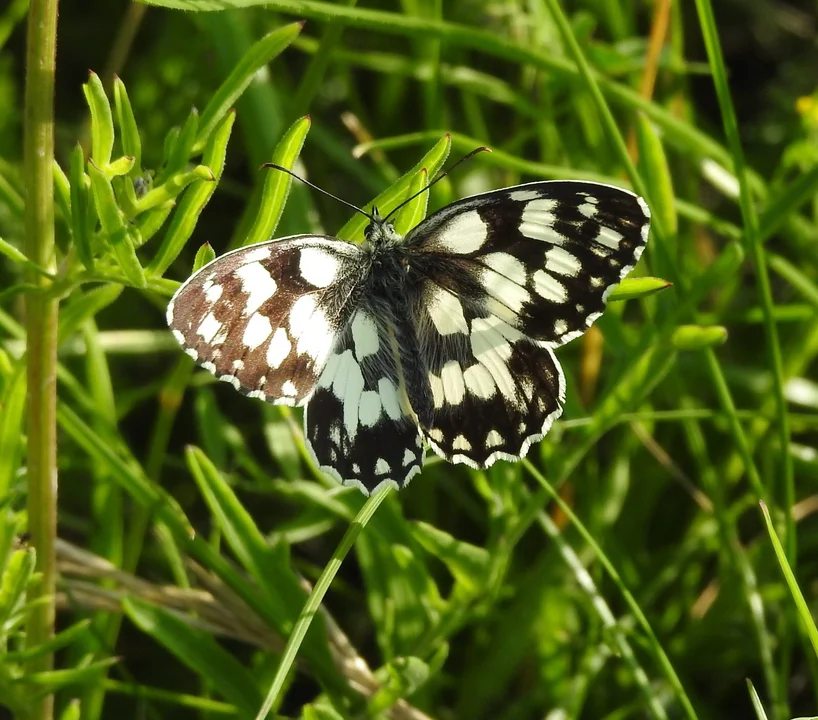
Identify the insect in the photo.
Melanargia galathea
